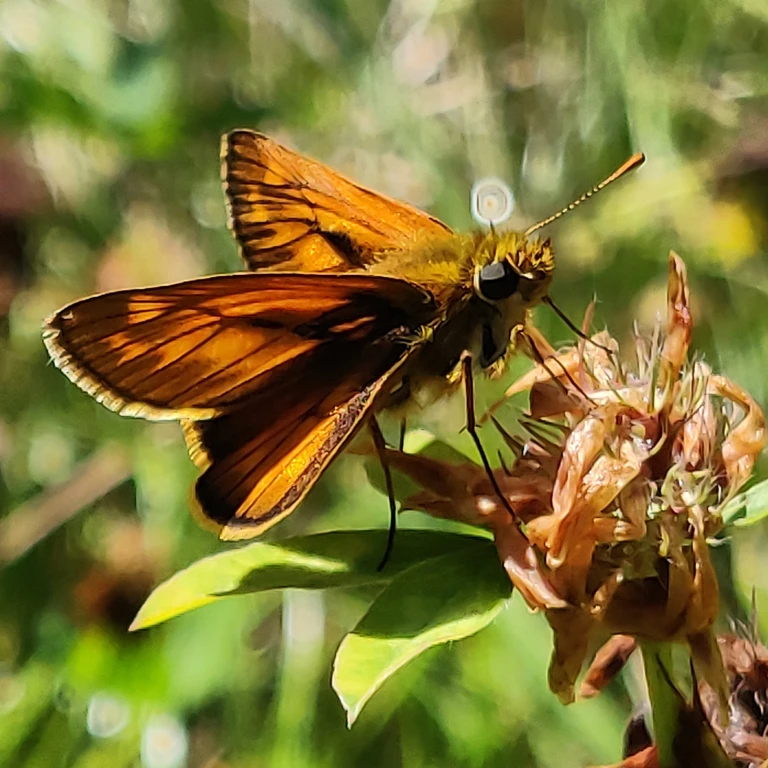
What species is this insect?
Ochlodes sylvanus (also Ochlodes venata)
